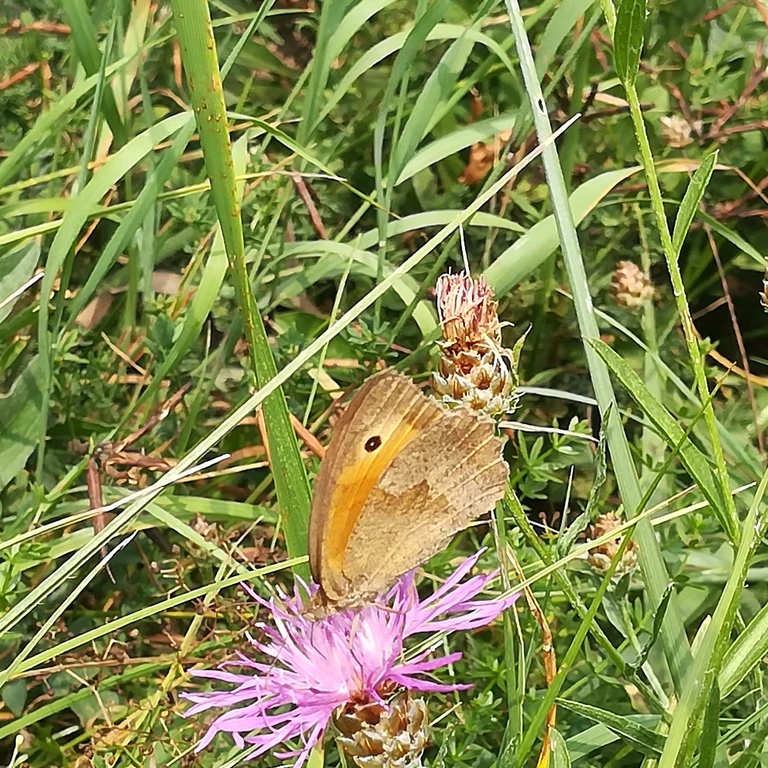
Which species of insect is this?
Maniola jurtina
